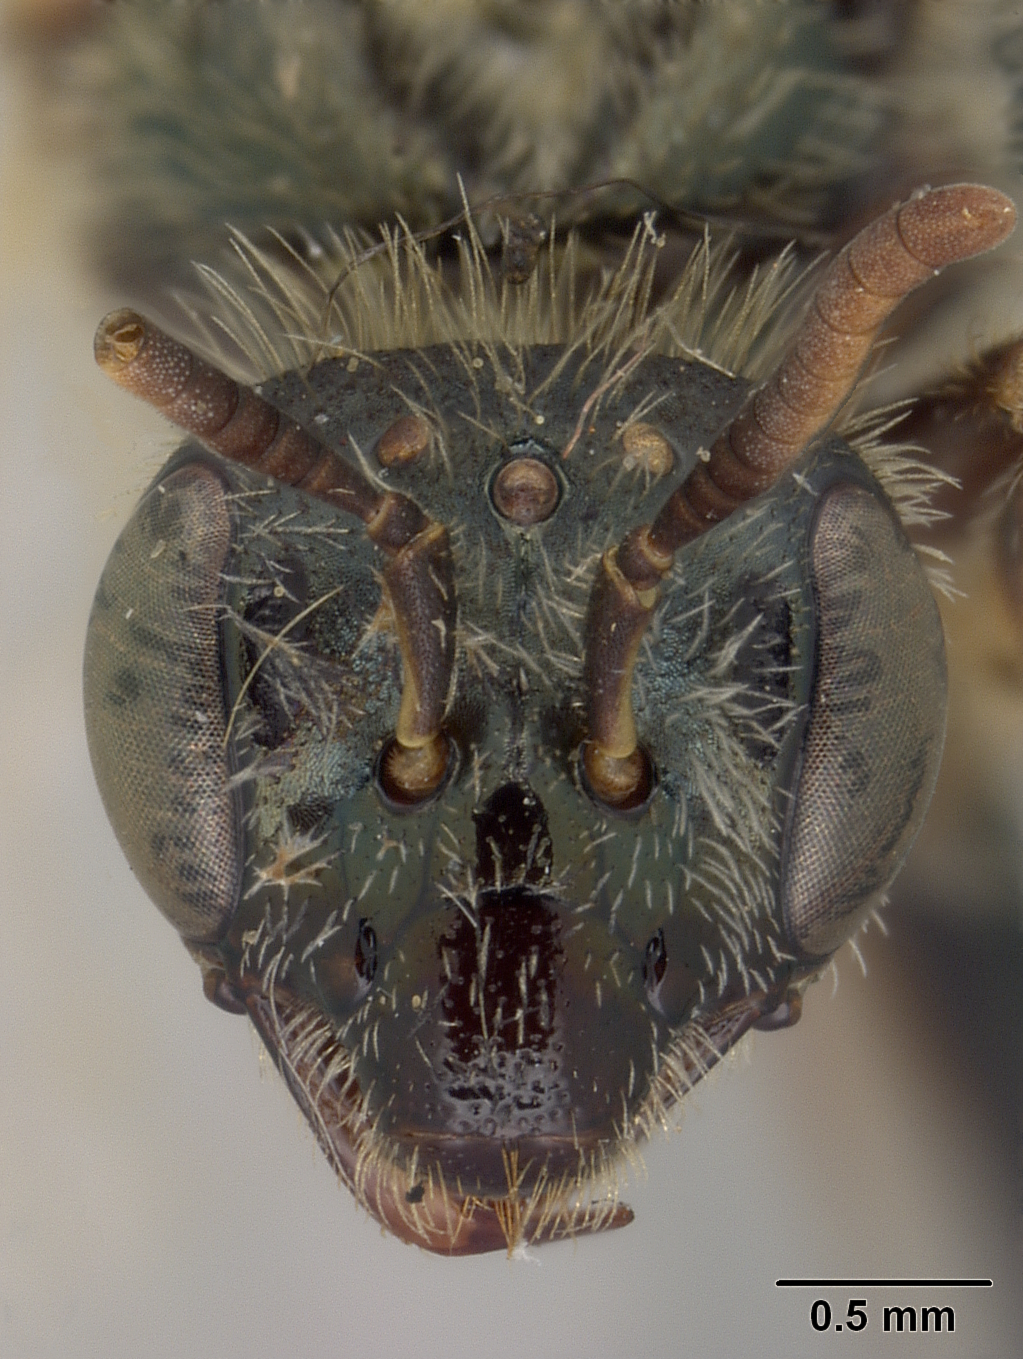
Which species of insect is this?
Perdita canadensis
